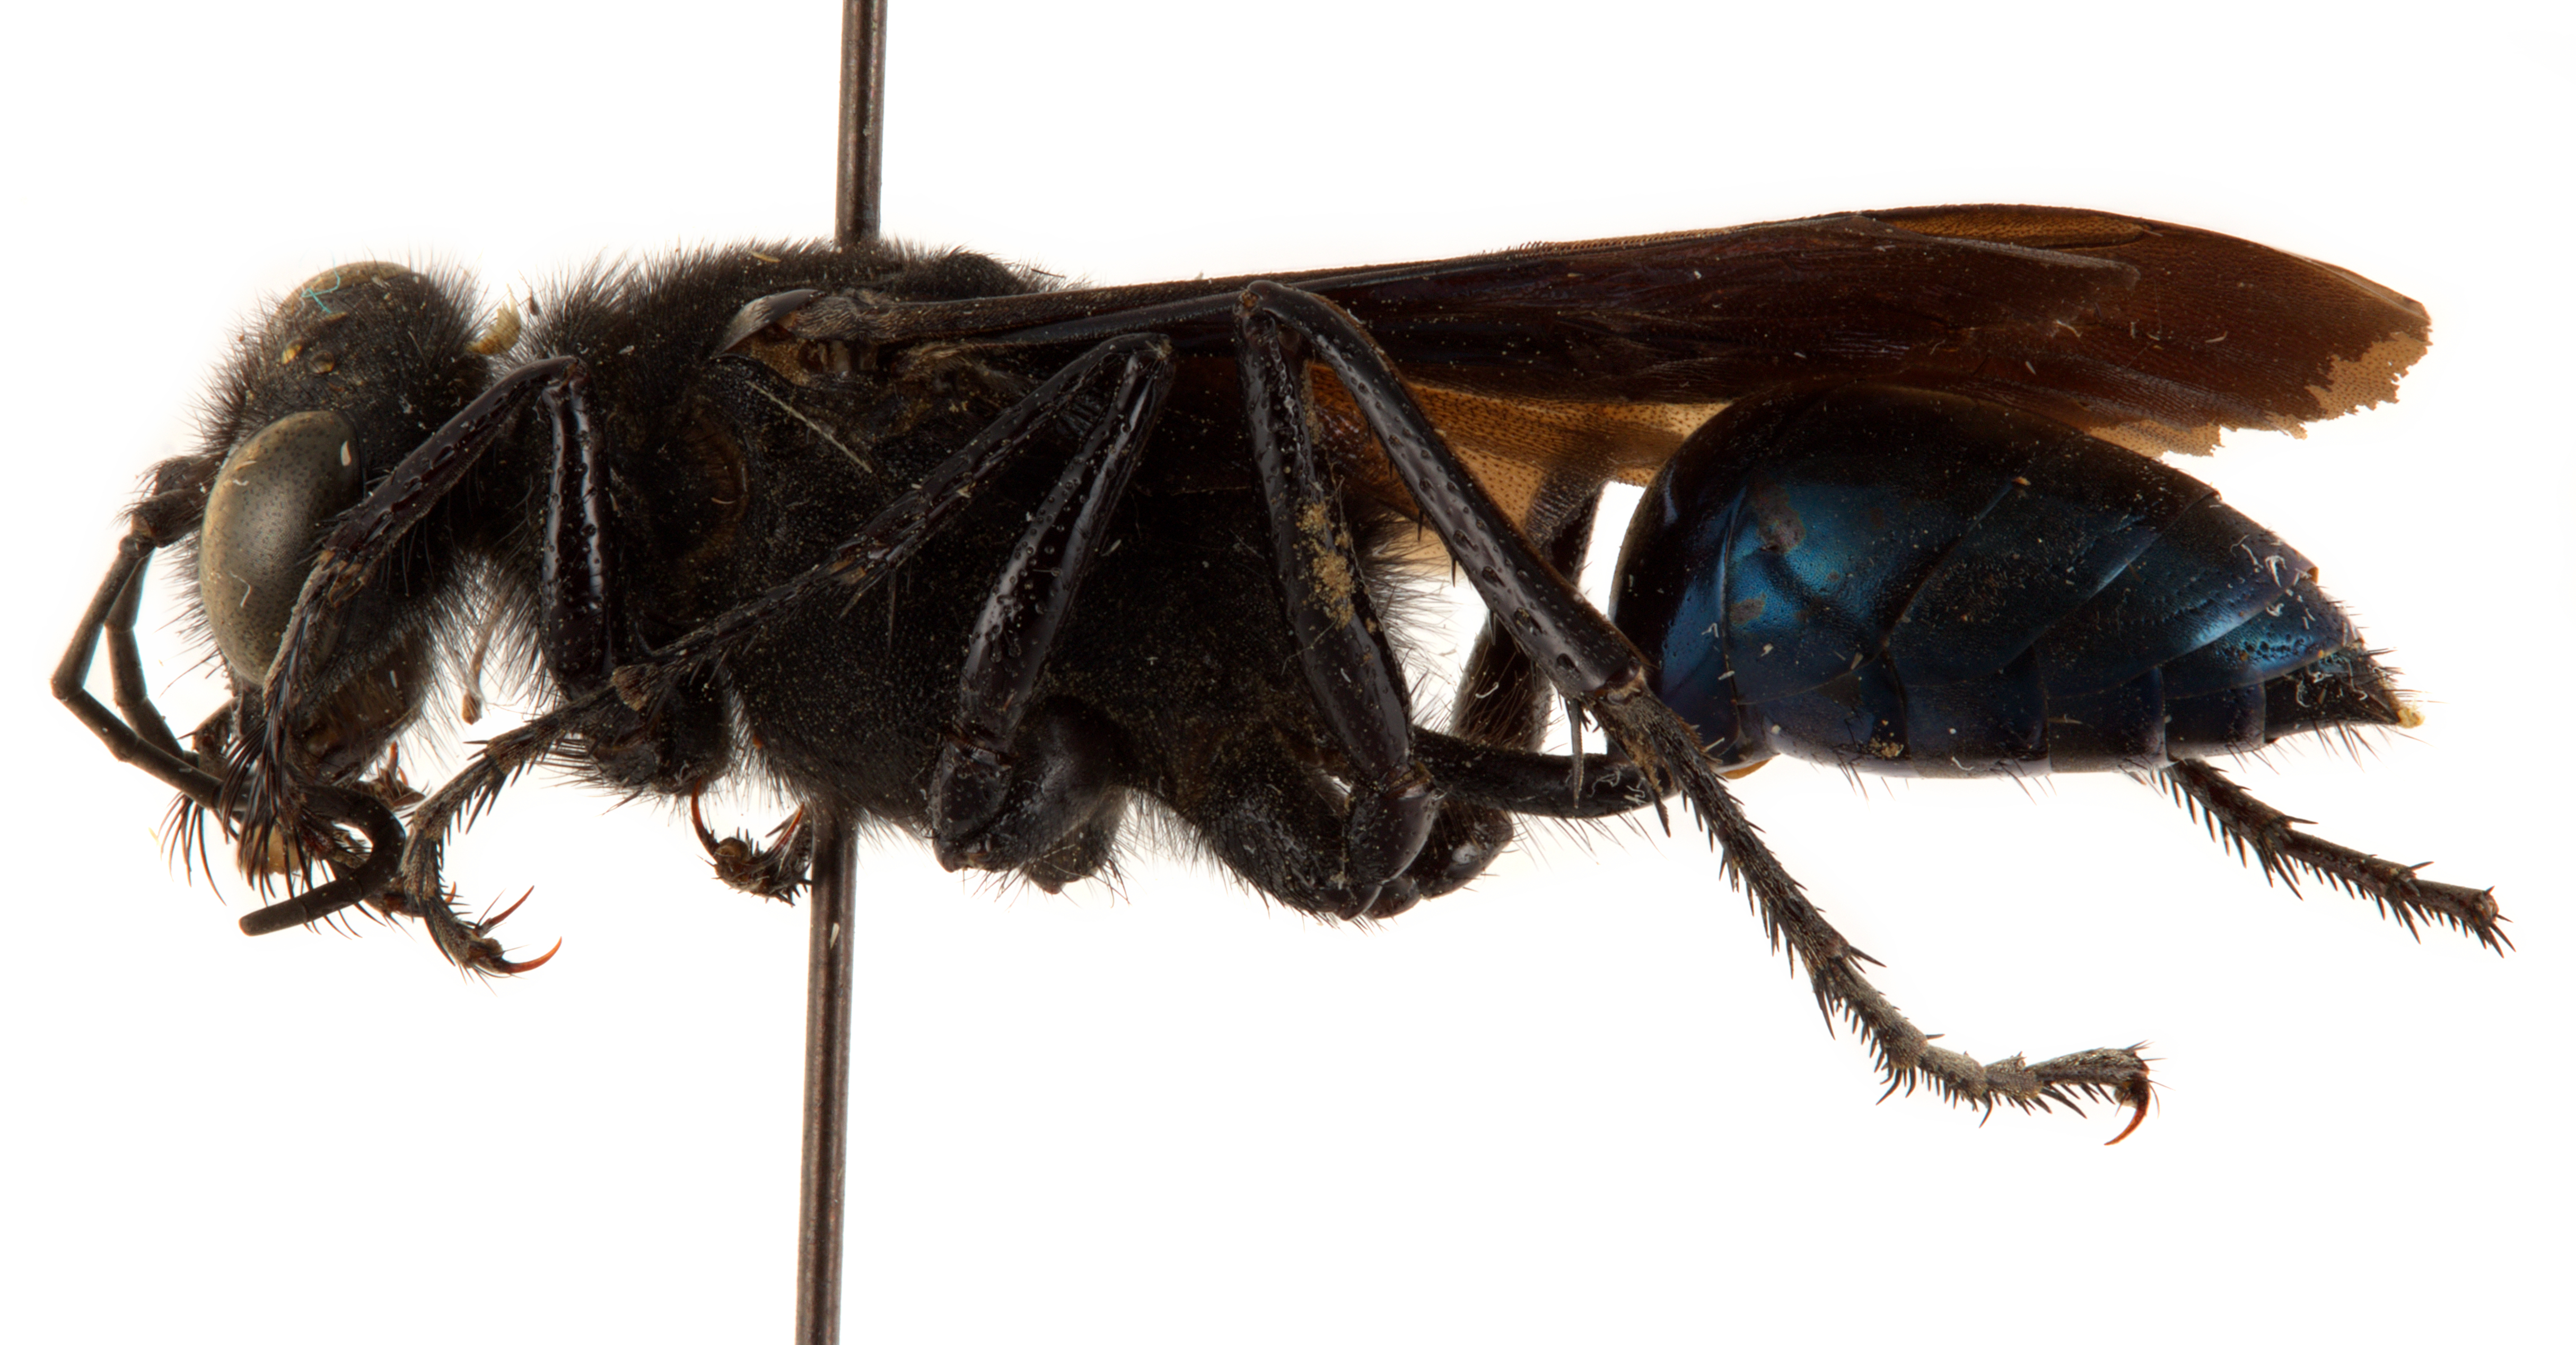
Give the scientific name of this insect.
Stangeella cyaniventris
